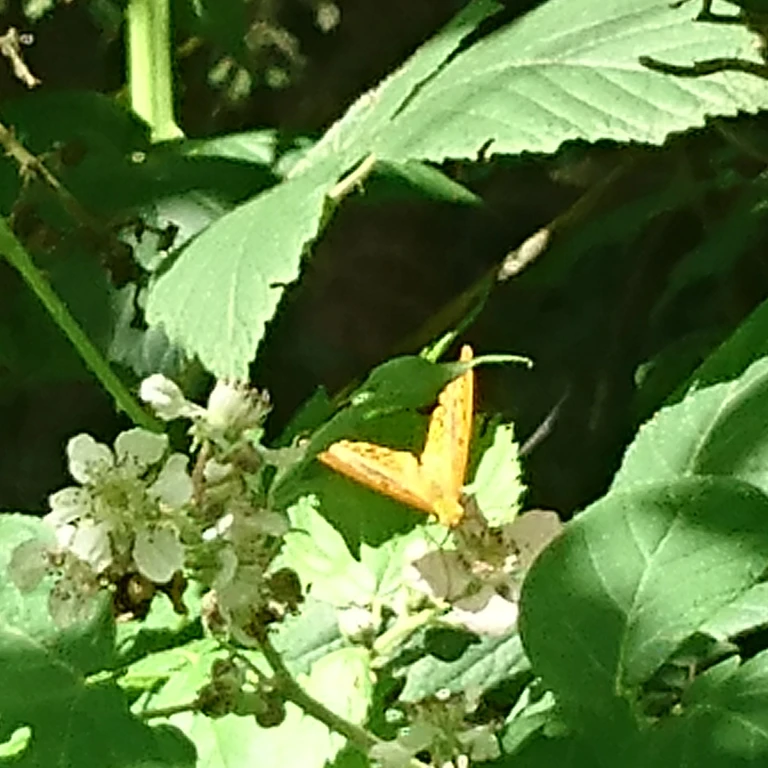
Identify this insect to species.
Argynnis paphia
